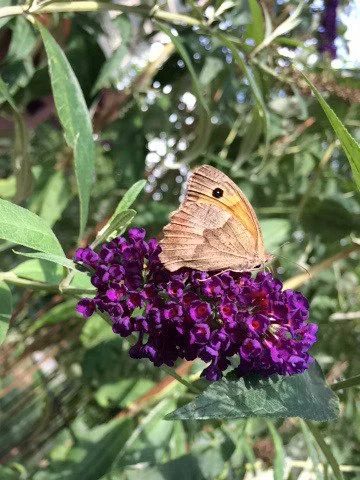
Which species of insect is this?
Maniola jurtina
